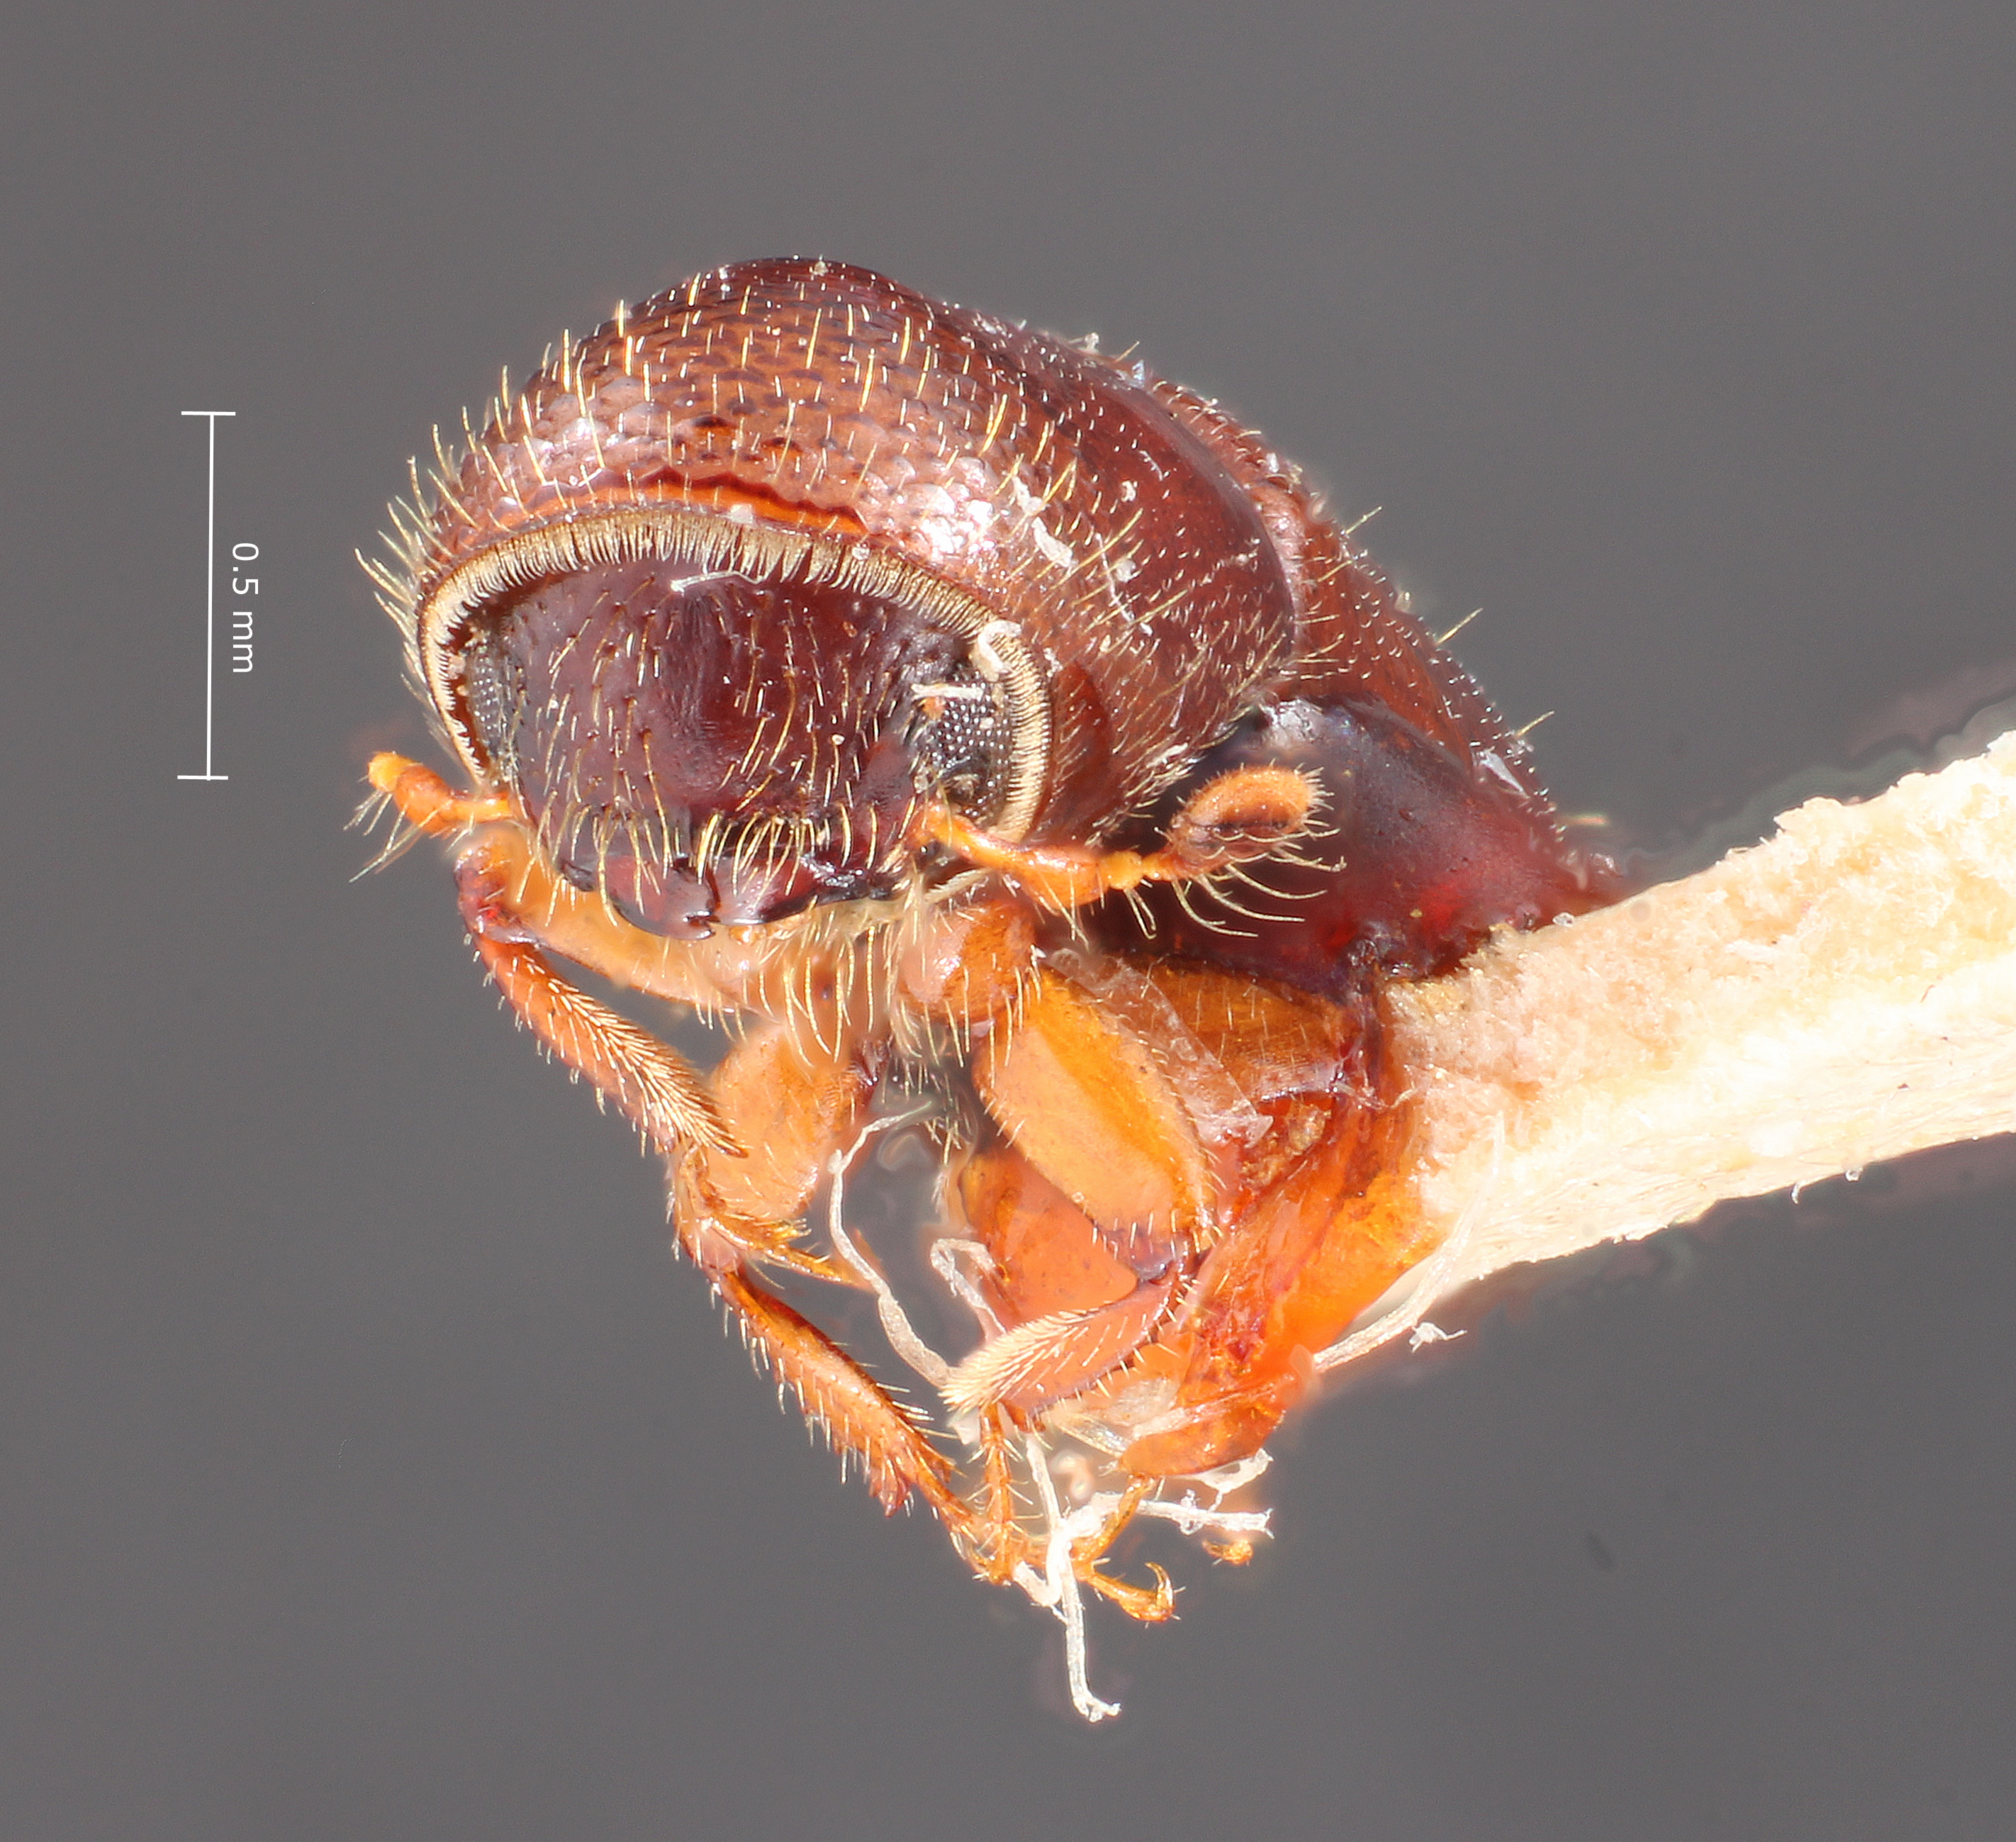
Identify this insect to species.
Gnathotrichus denticulatus
